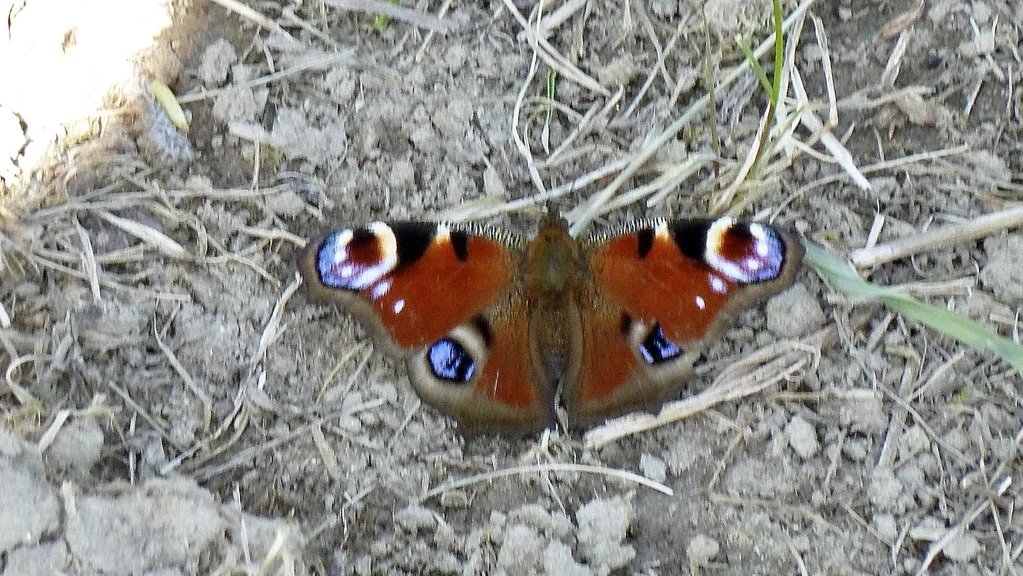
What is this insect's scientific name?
Aglais io
